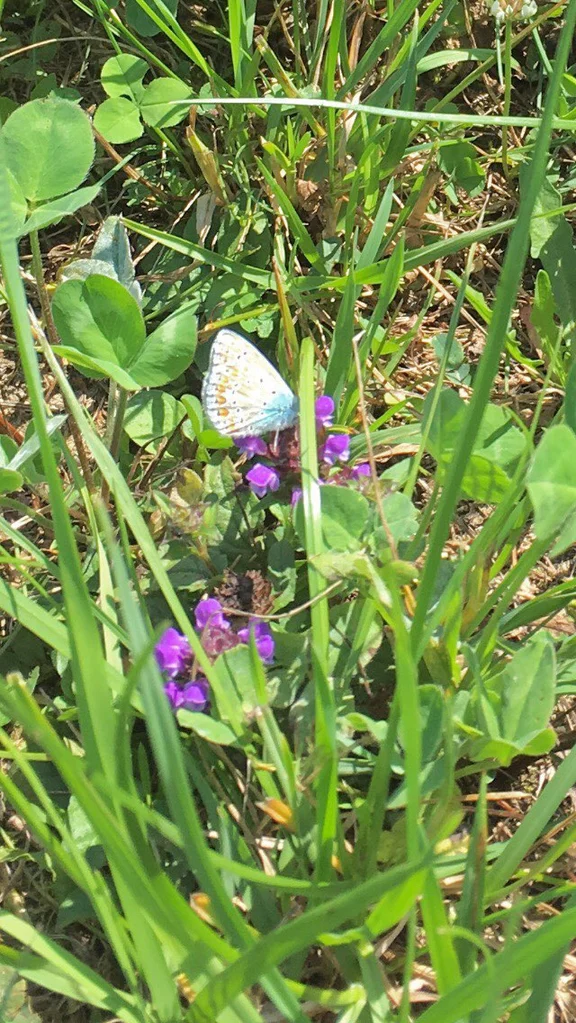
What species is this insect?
Polyommatus icarus
